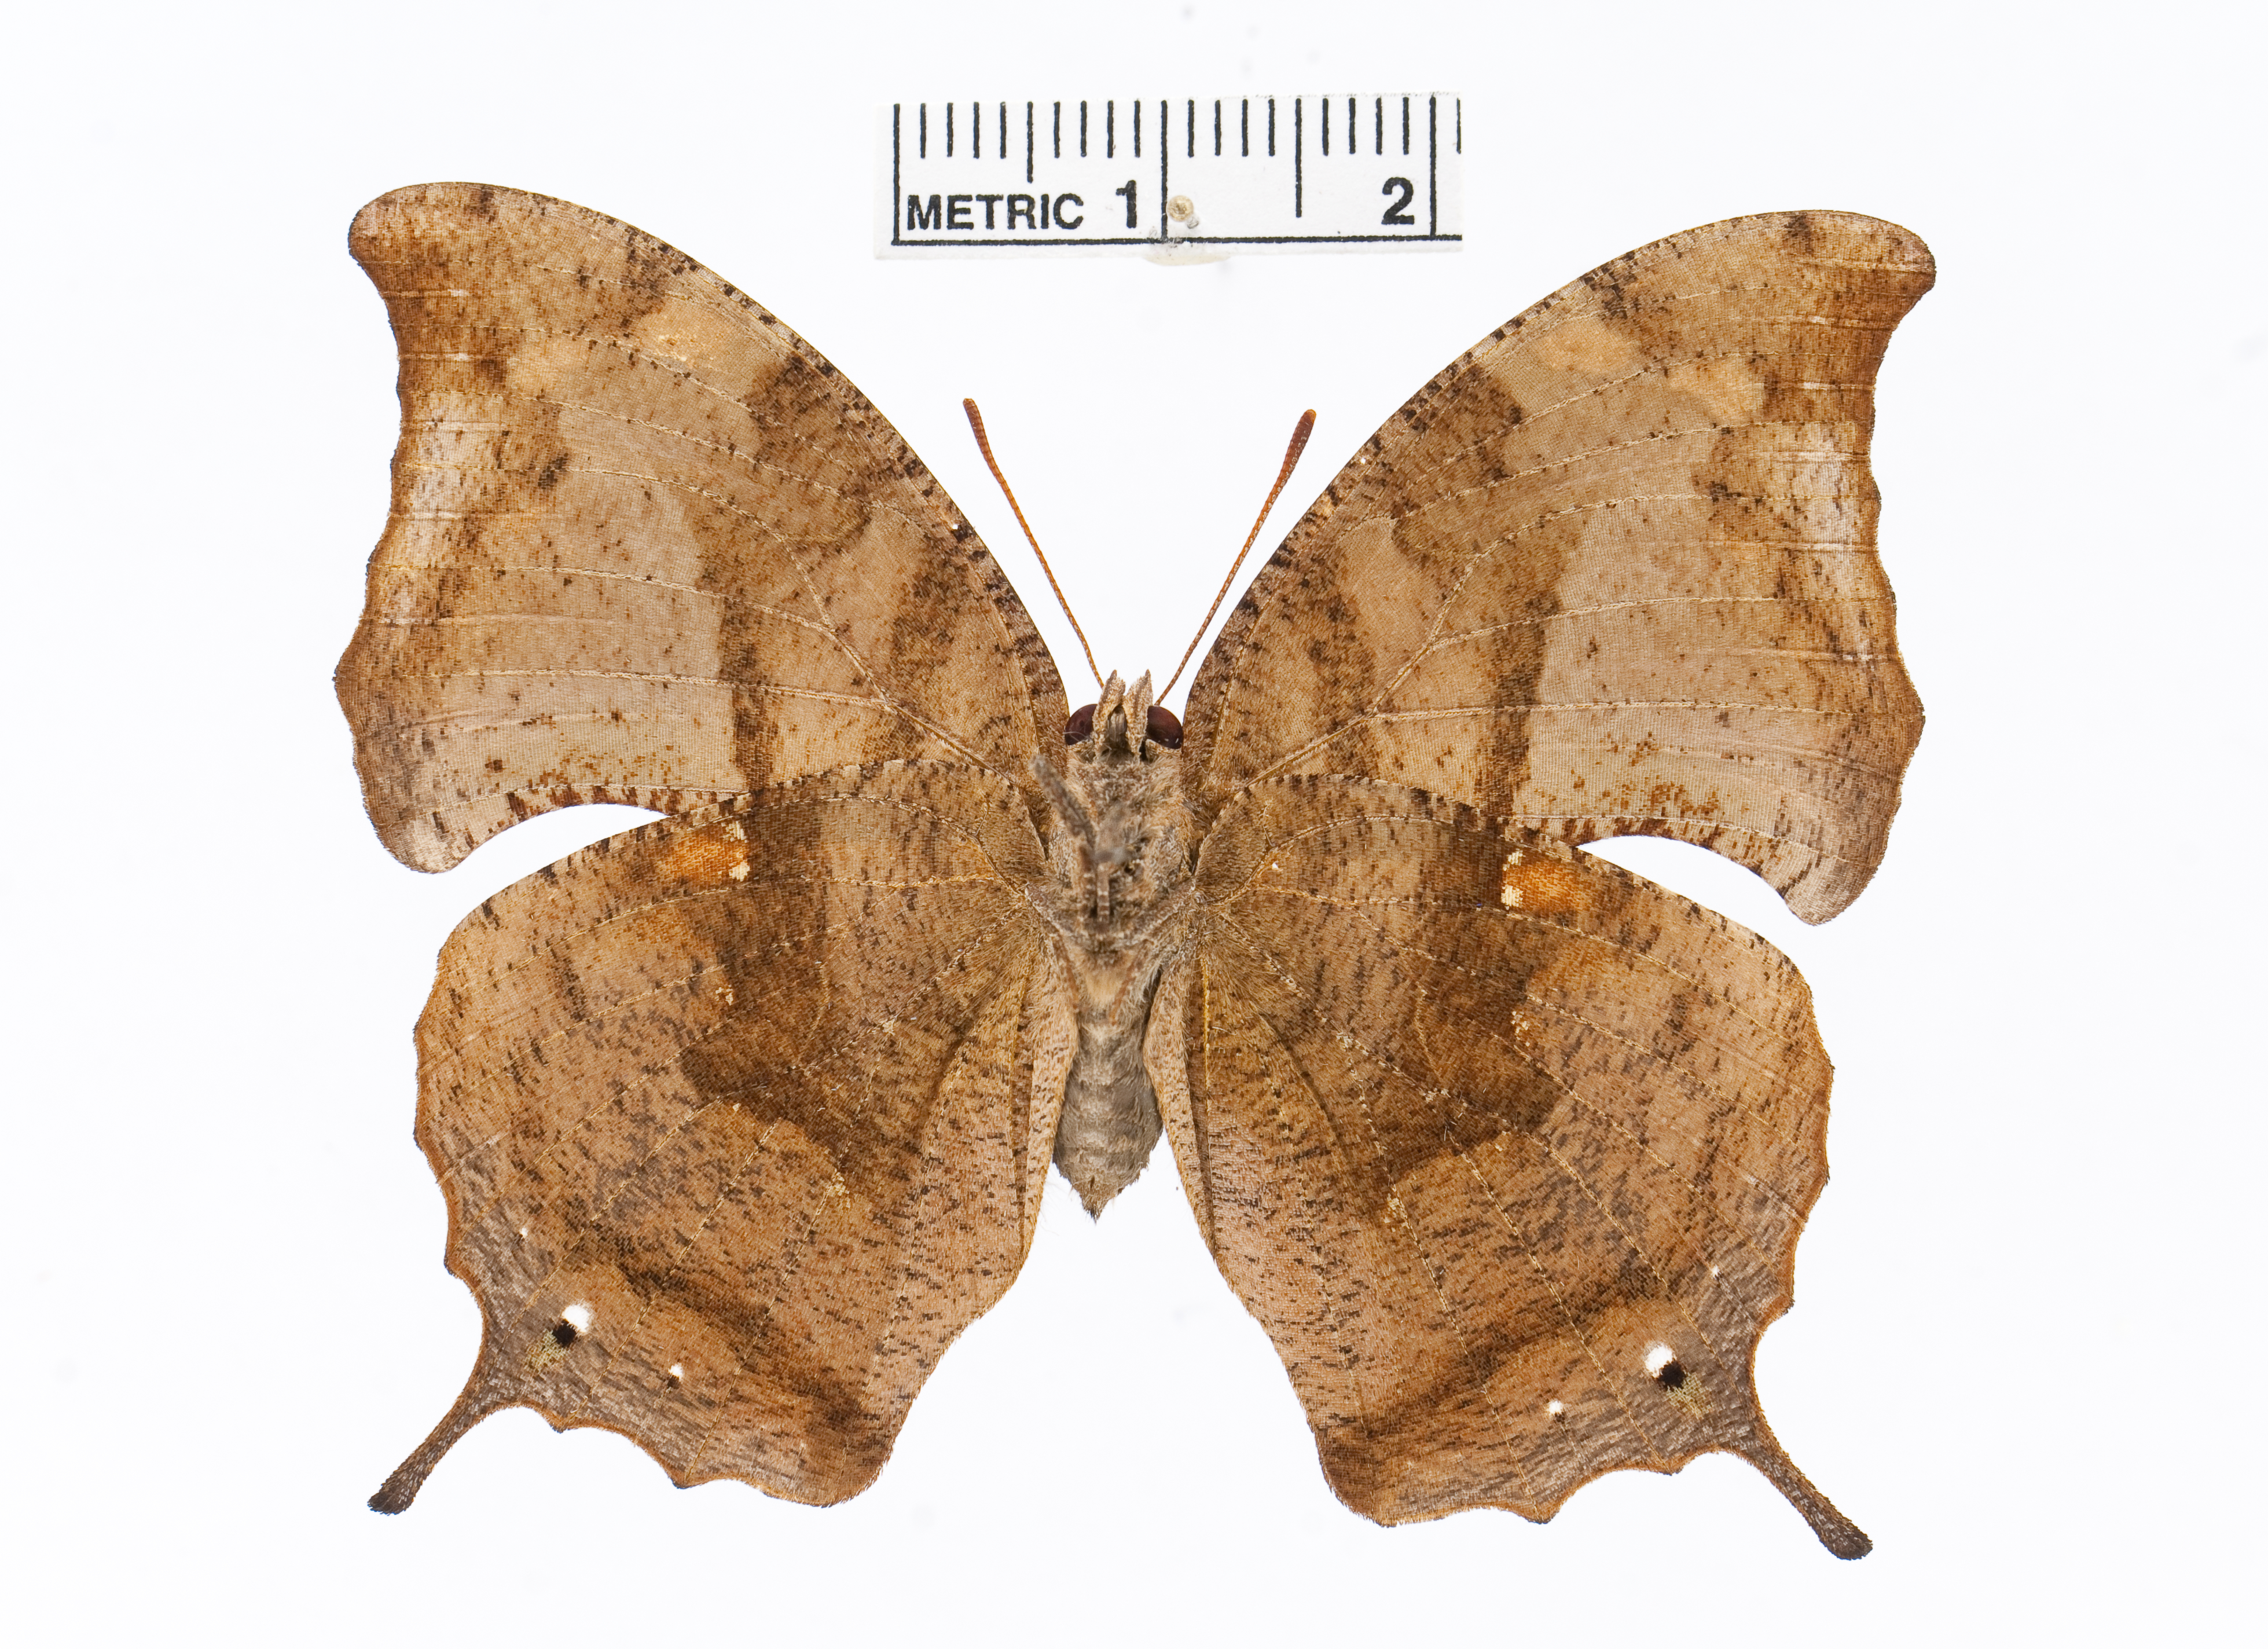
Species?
Memphis arginussa
